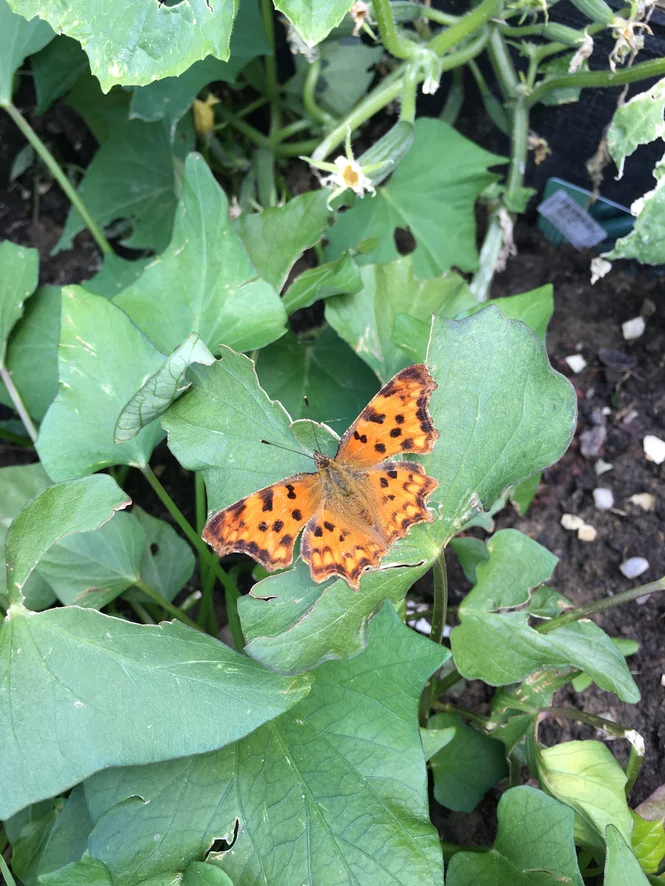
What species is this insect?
Polygonia c-album
